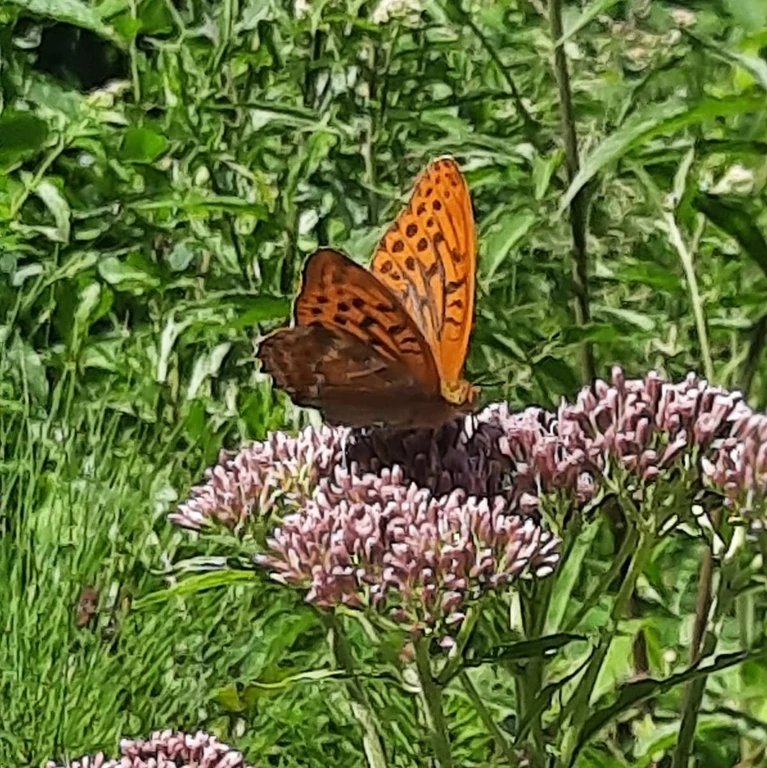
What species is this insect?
Argynnis paphia
